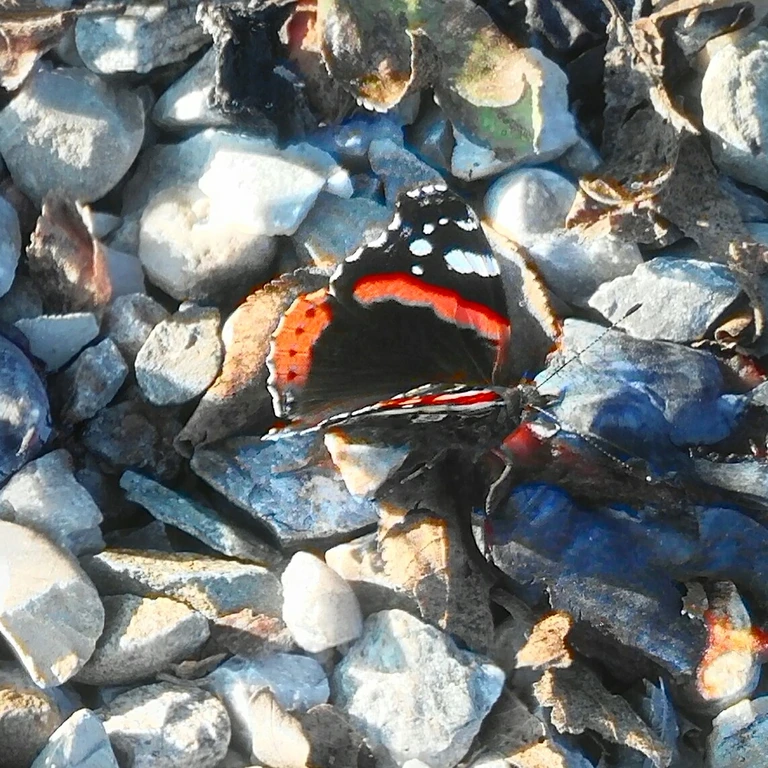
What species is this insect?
Vanessa atalanta
